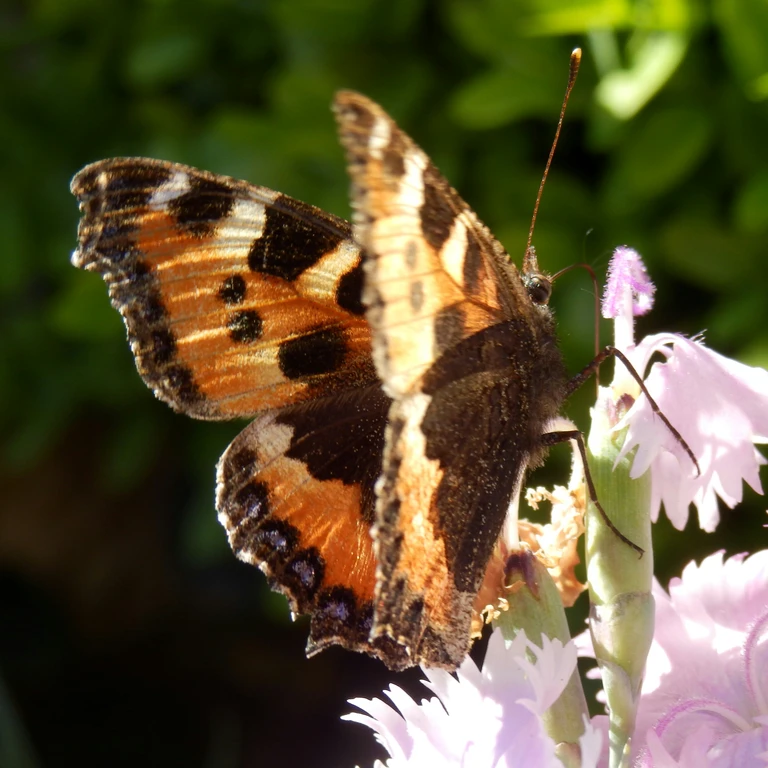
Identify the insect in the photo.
Aglais urticae
